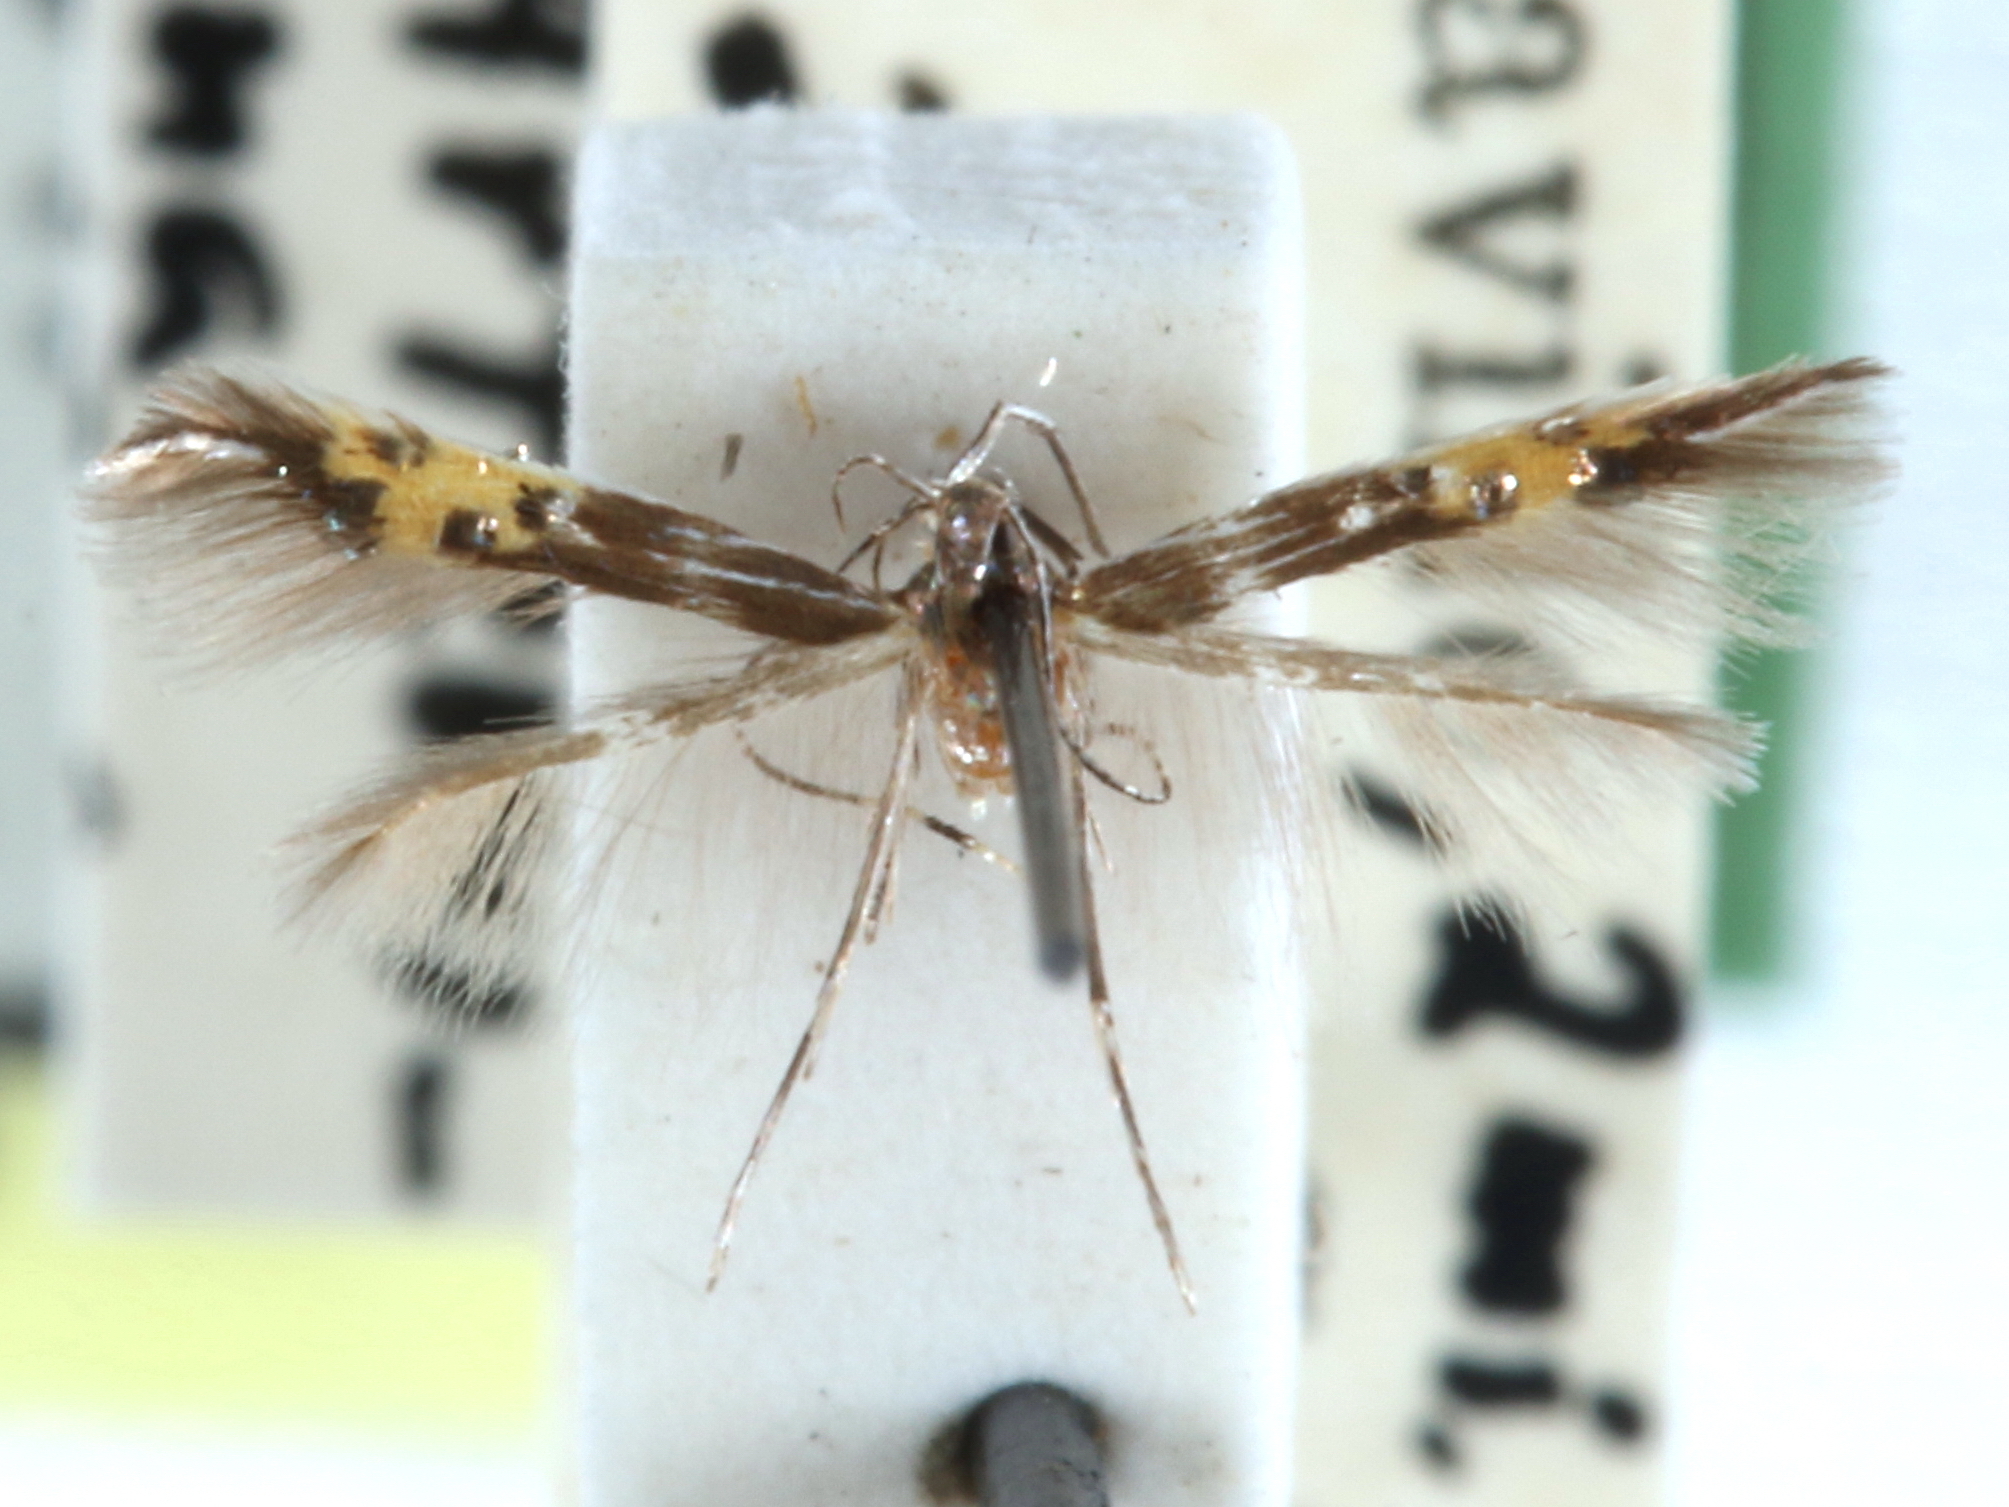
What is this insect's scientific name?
Cosmopterix opulenta
